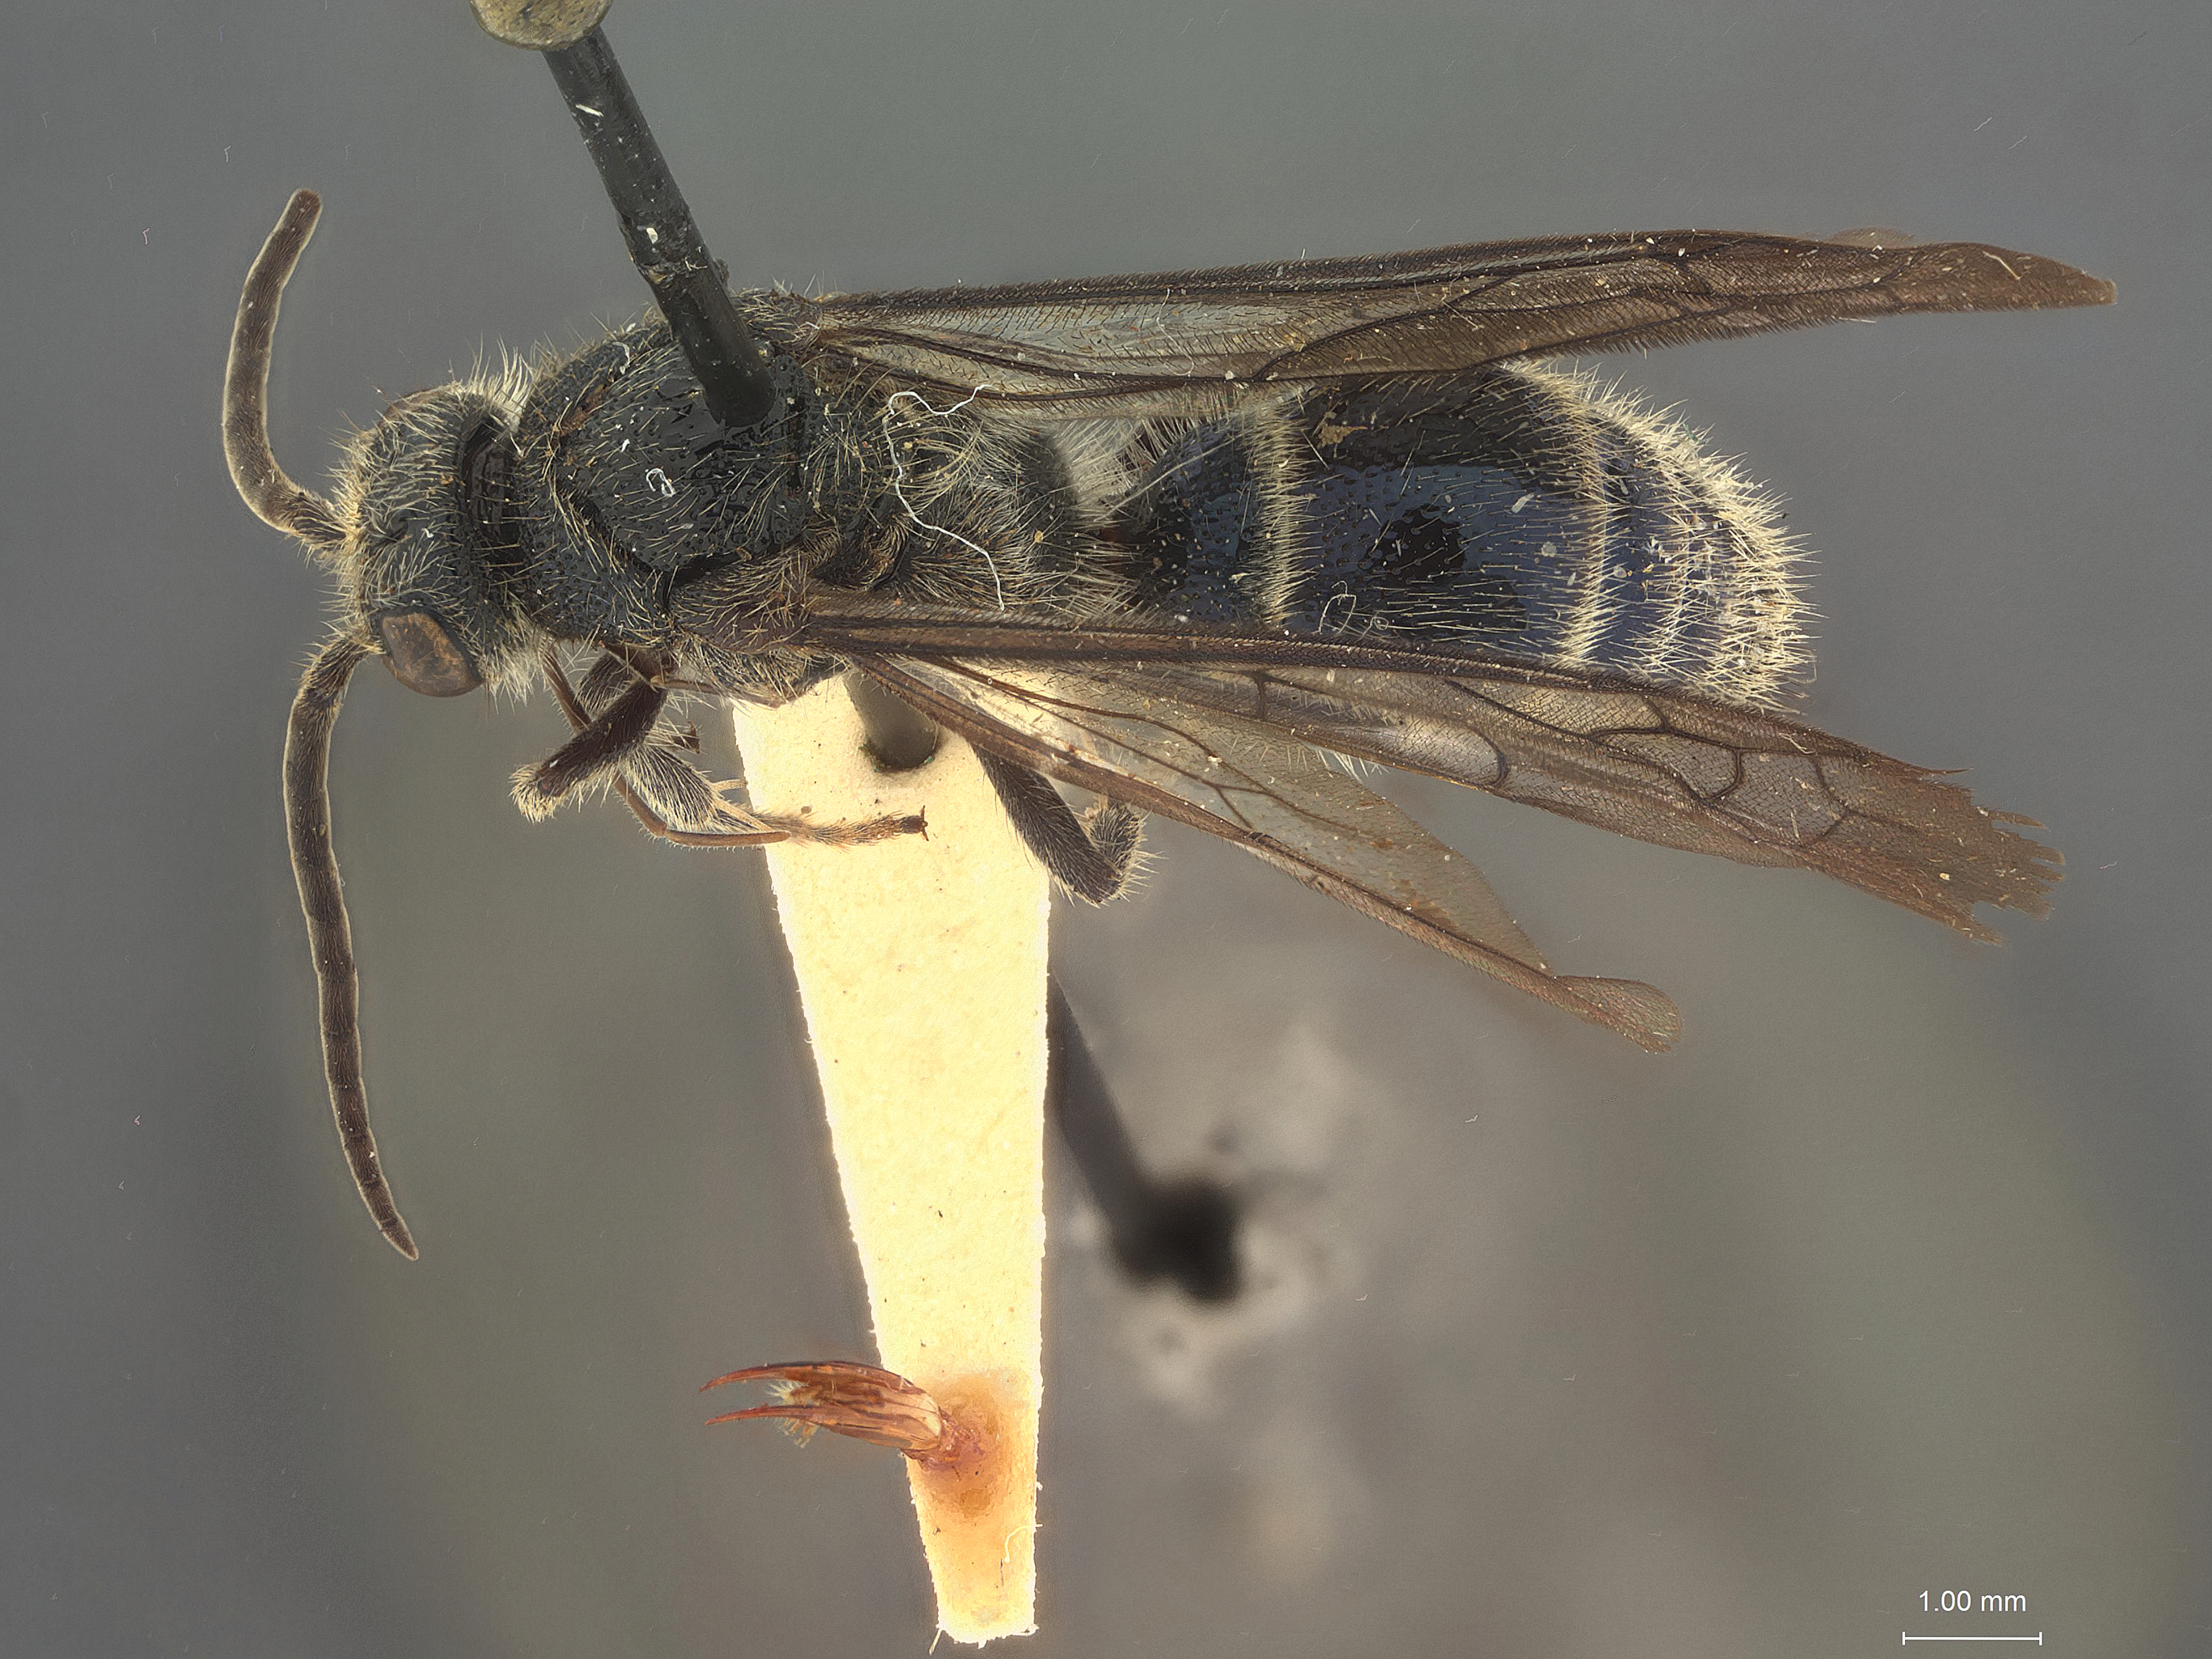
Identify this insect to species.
Smicromyrme viriata
